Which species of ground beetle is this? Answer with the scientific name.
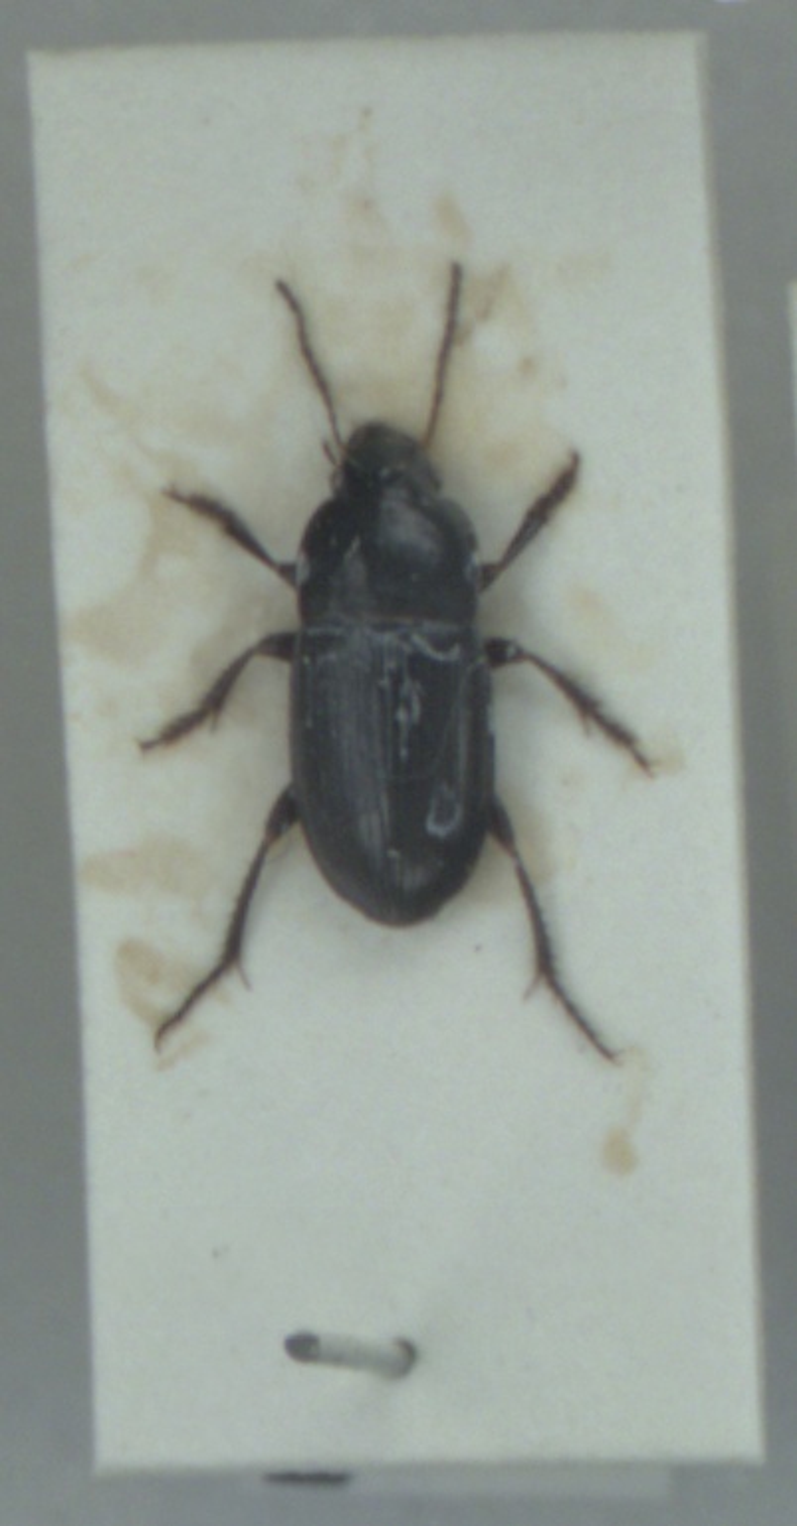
Harpalus anxius
